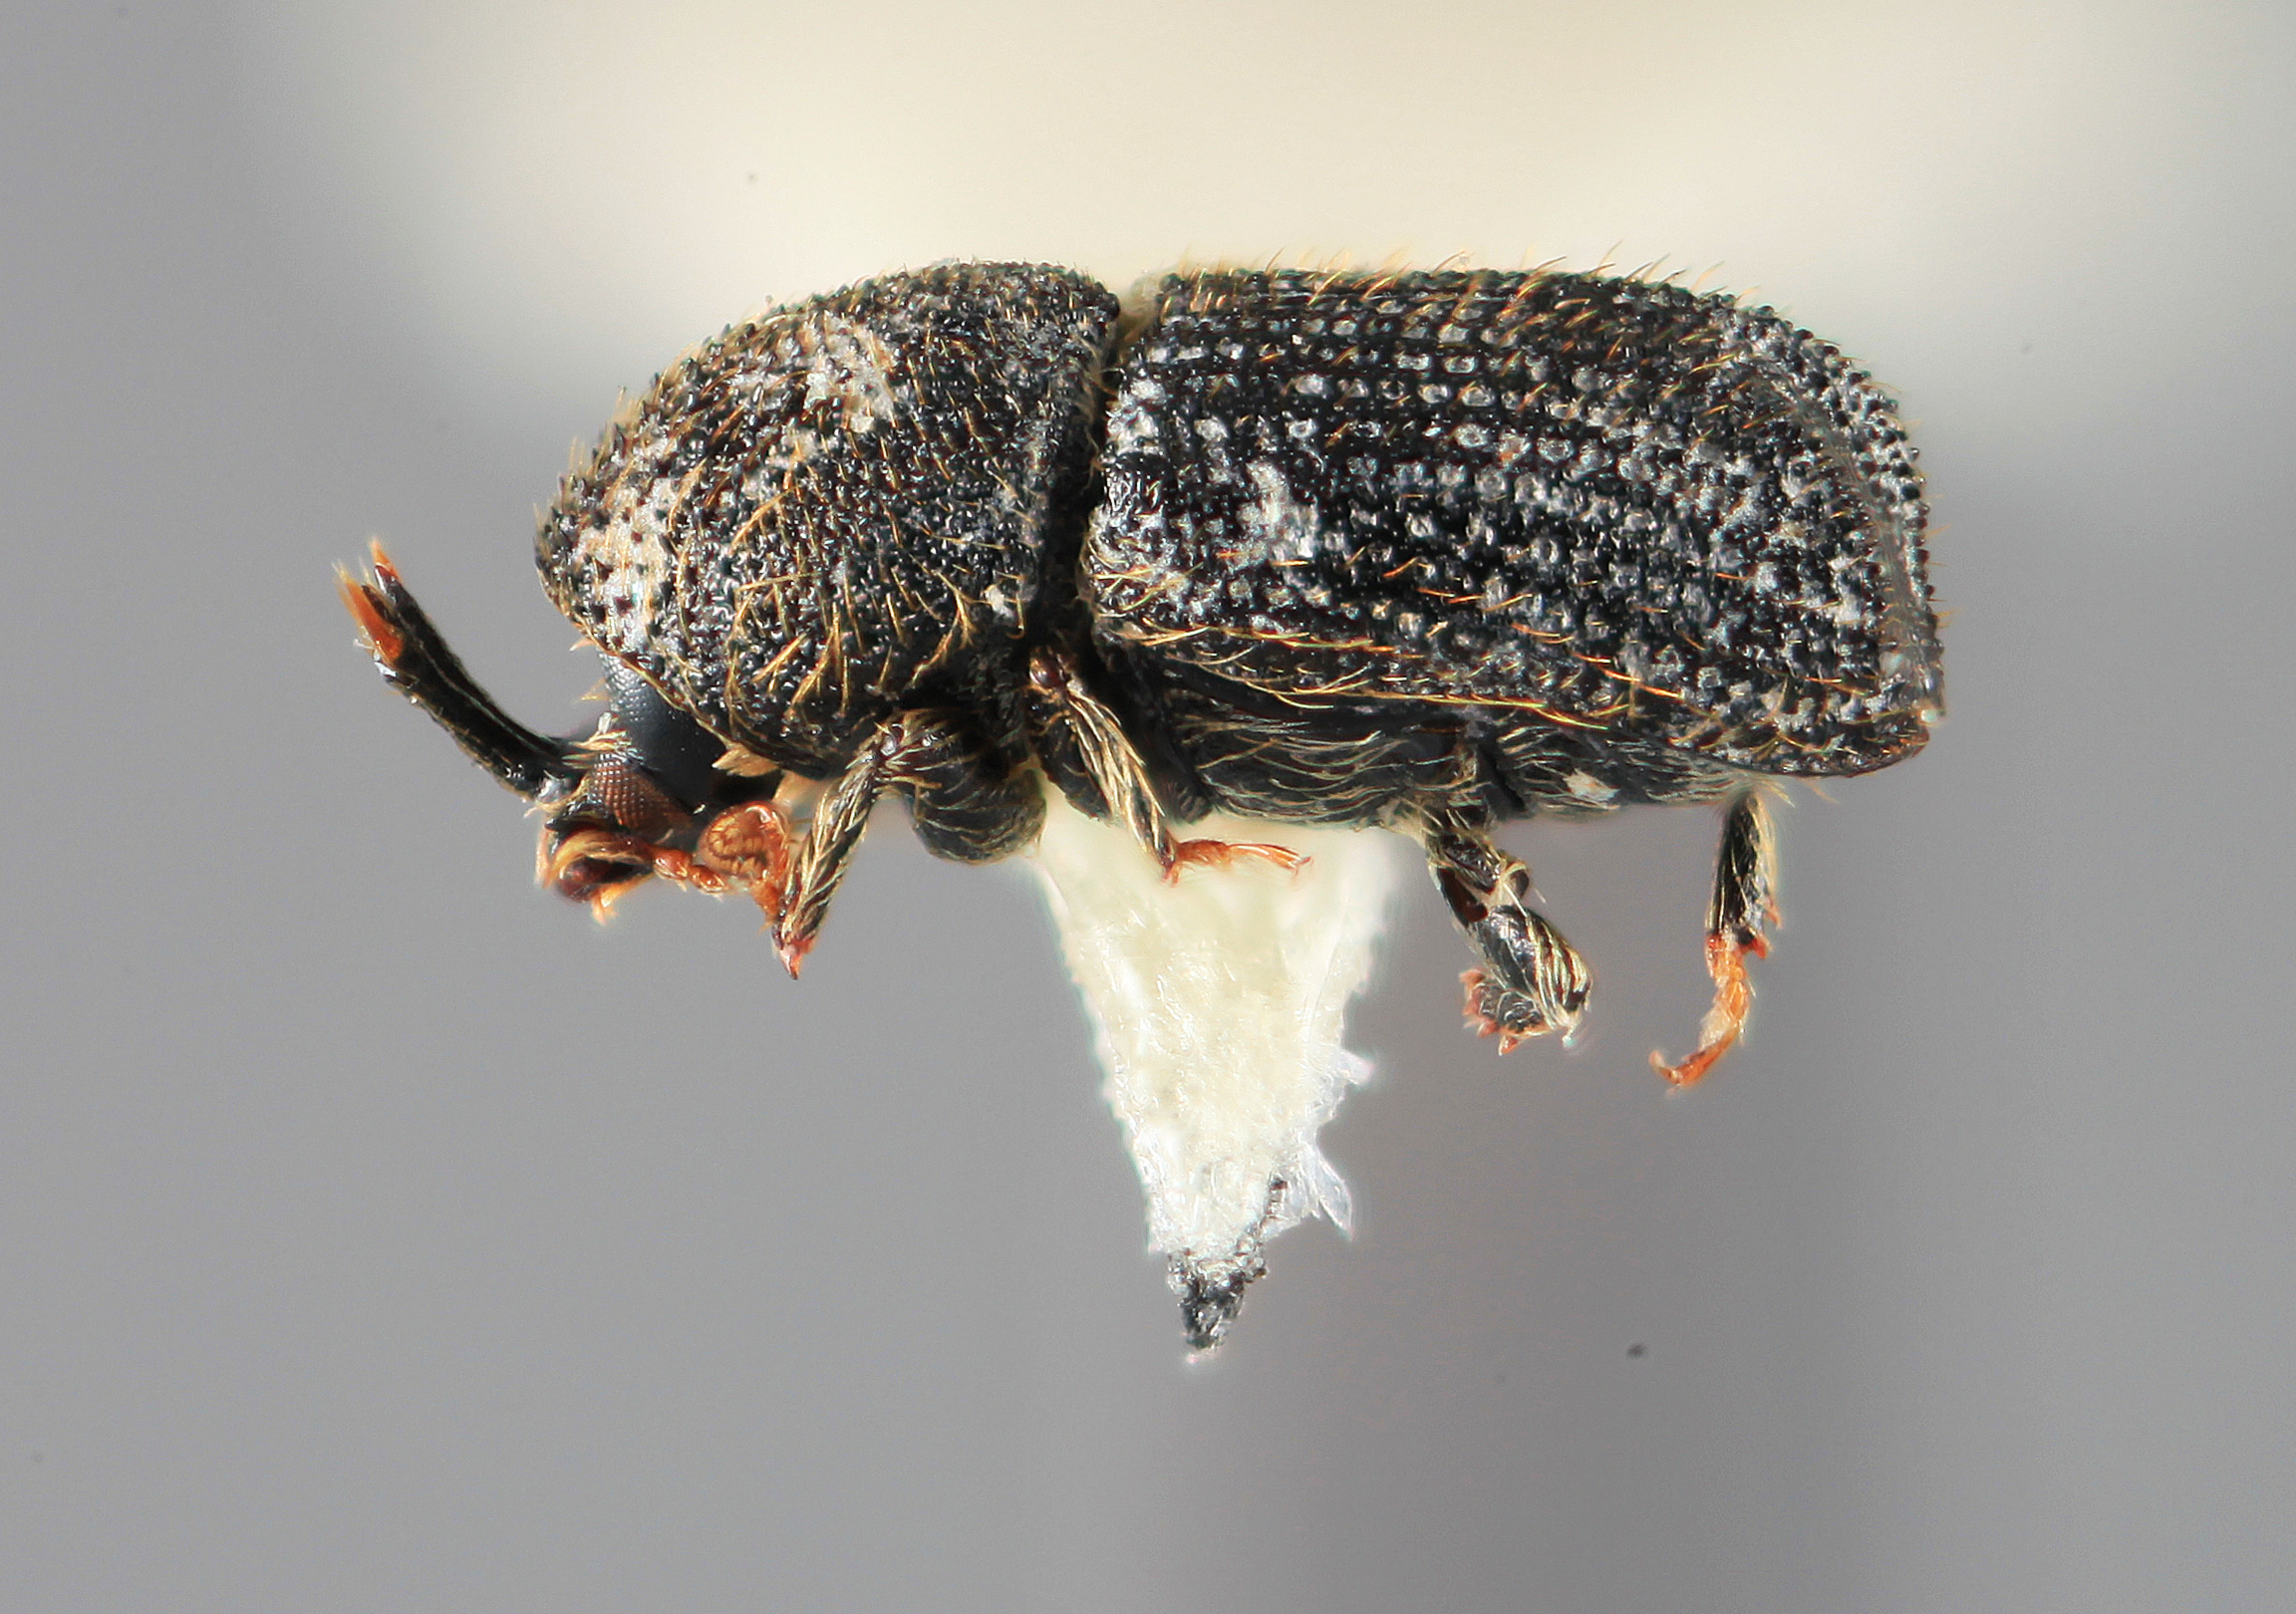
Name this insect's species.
Cactopinus granulatus
